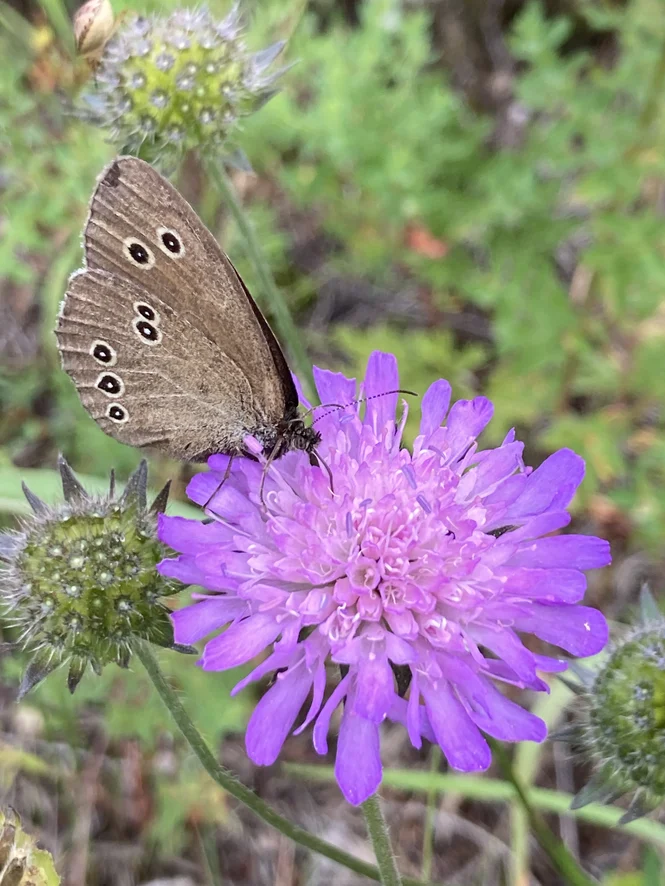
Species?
Aphantopus hyperantus
